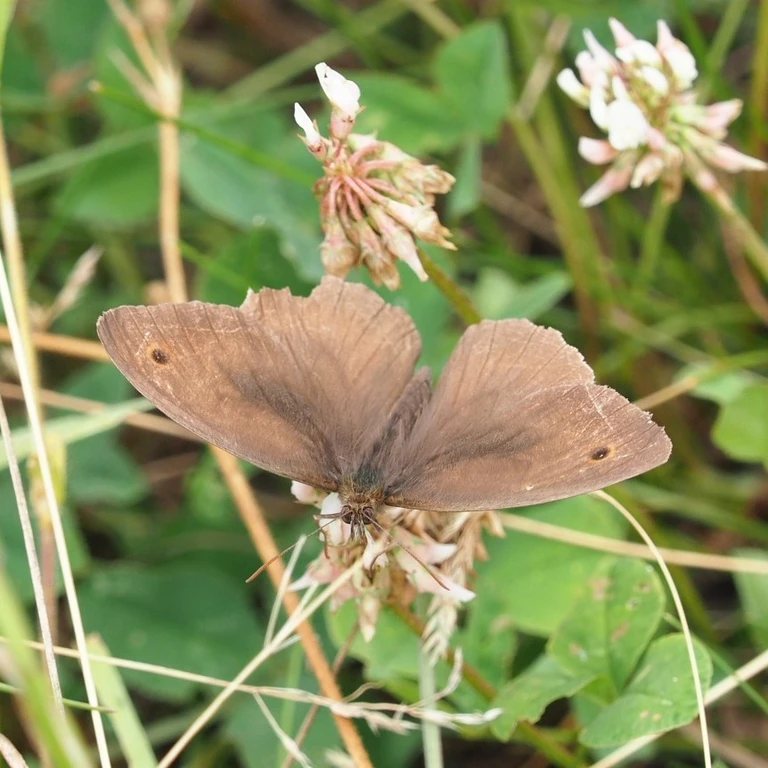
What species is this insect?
Maniola jurtina
